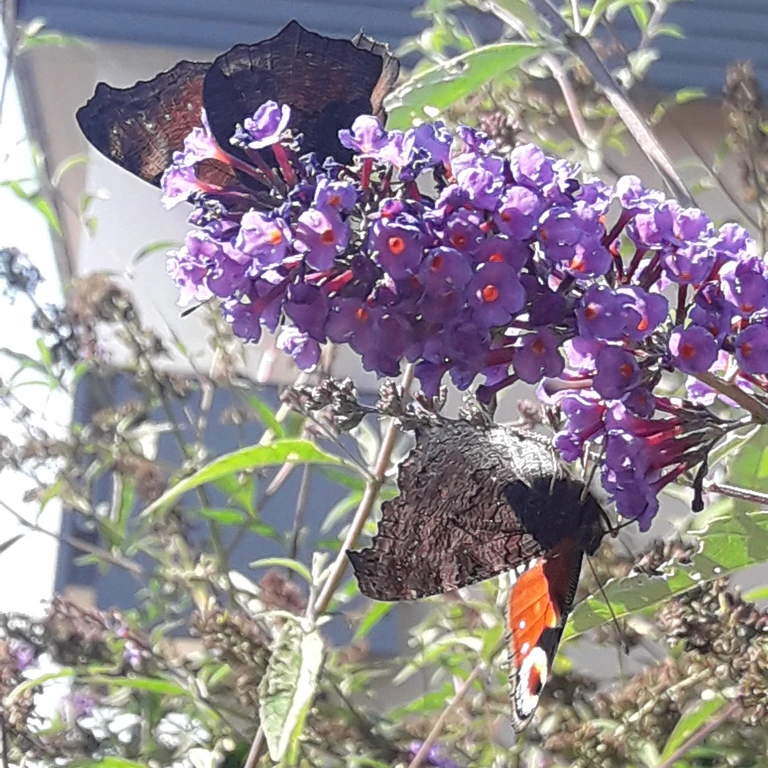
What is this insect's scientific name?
Aglais io
